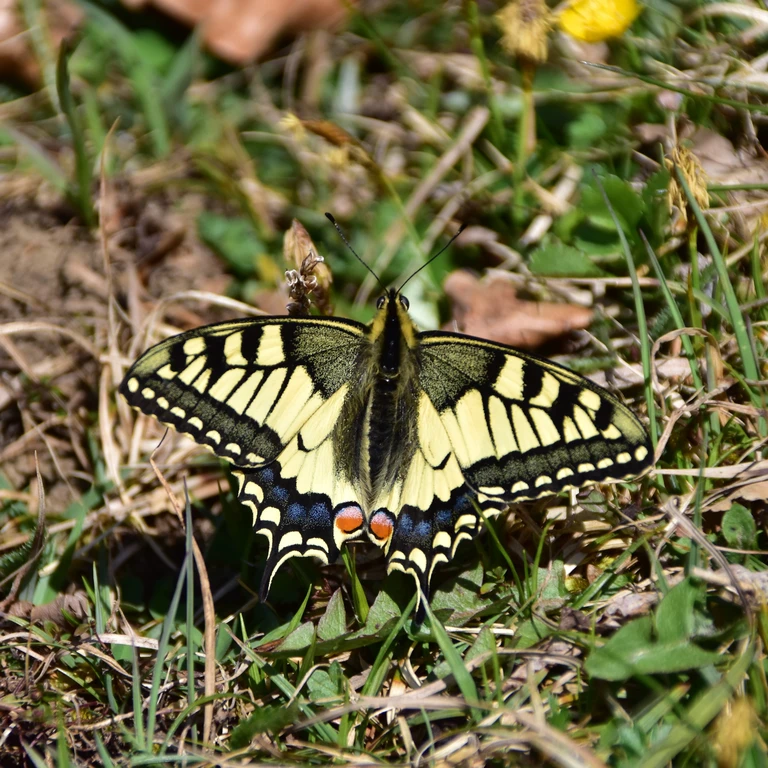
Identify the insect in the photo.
Papilio machaon
